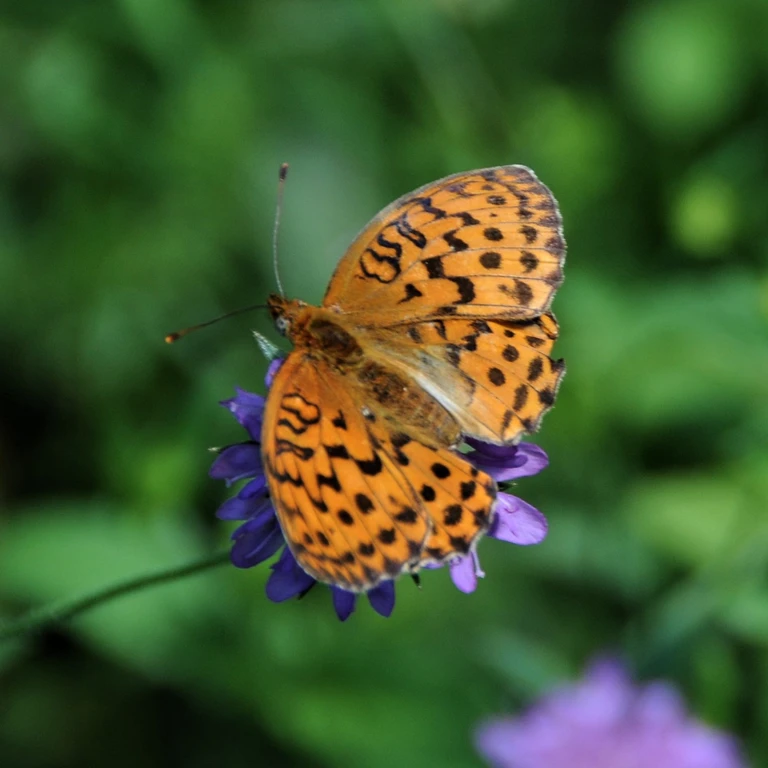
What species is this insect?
Brenthis ino
